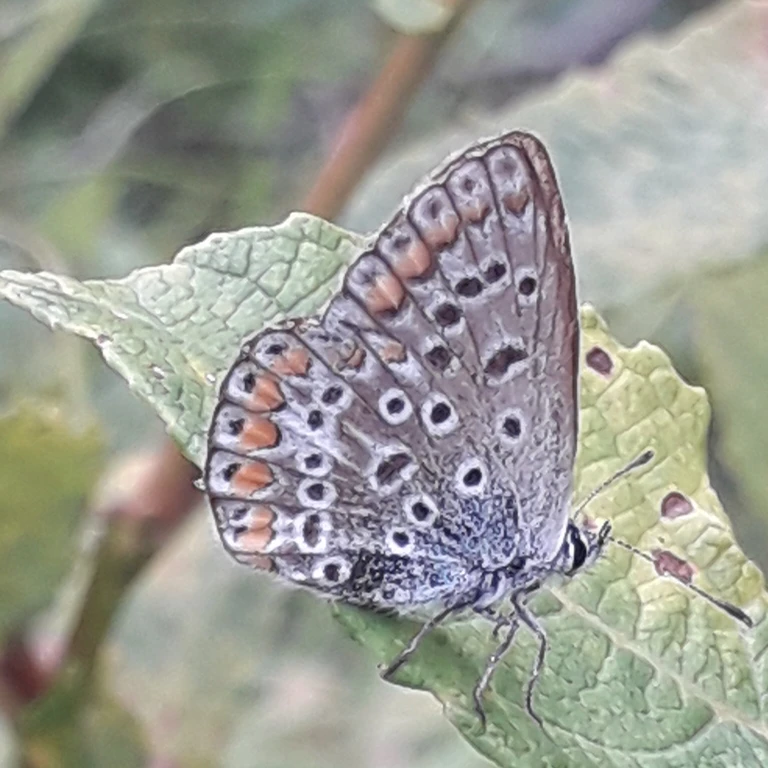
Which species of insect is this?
Polyommatus icarus
